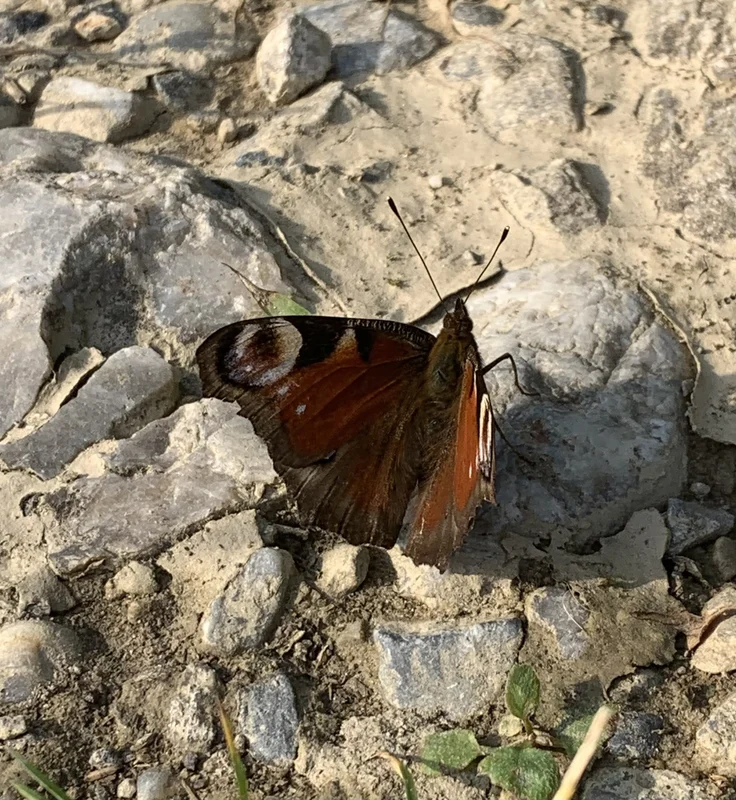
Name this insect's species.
Aglais io
